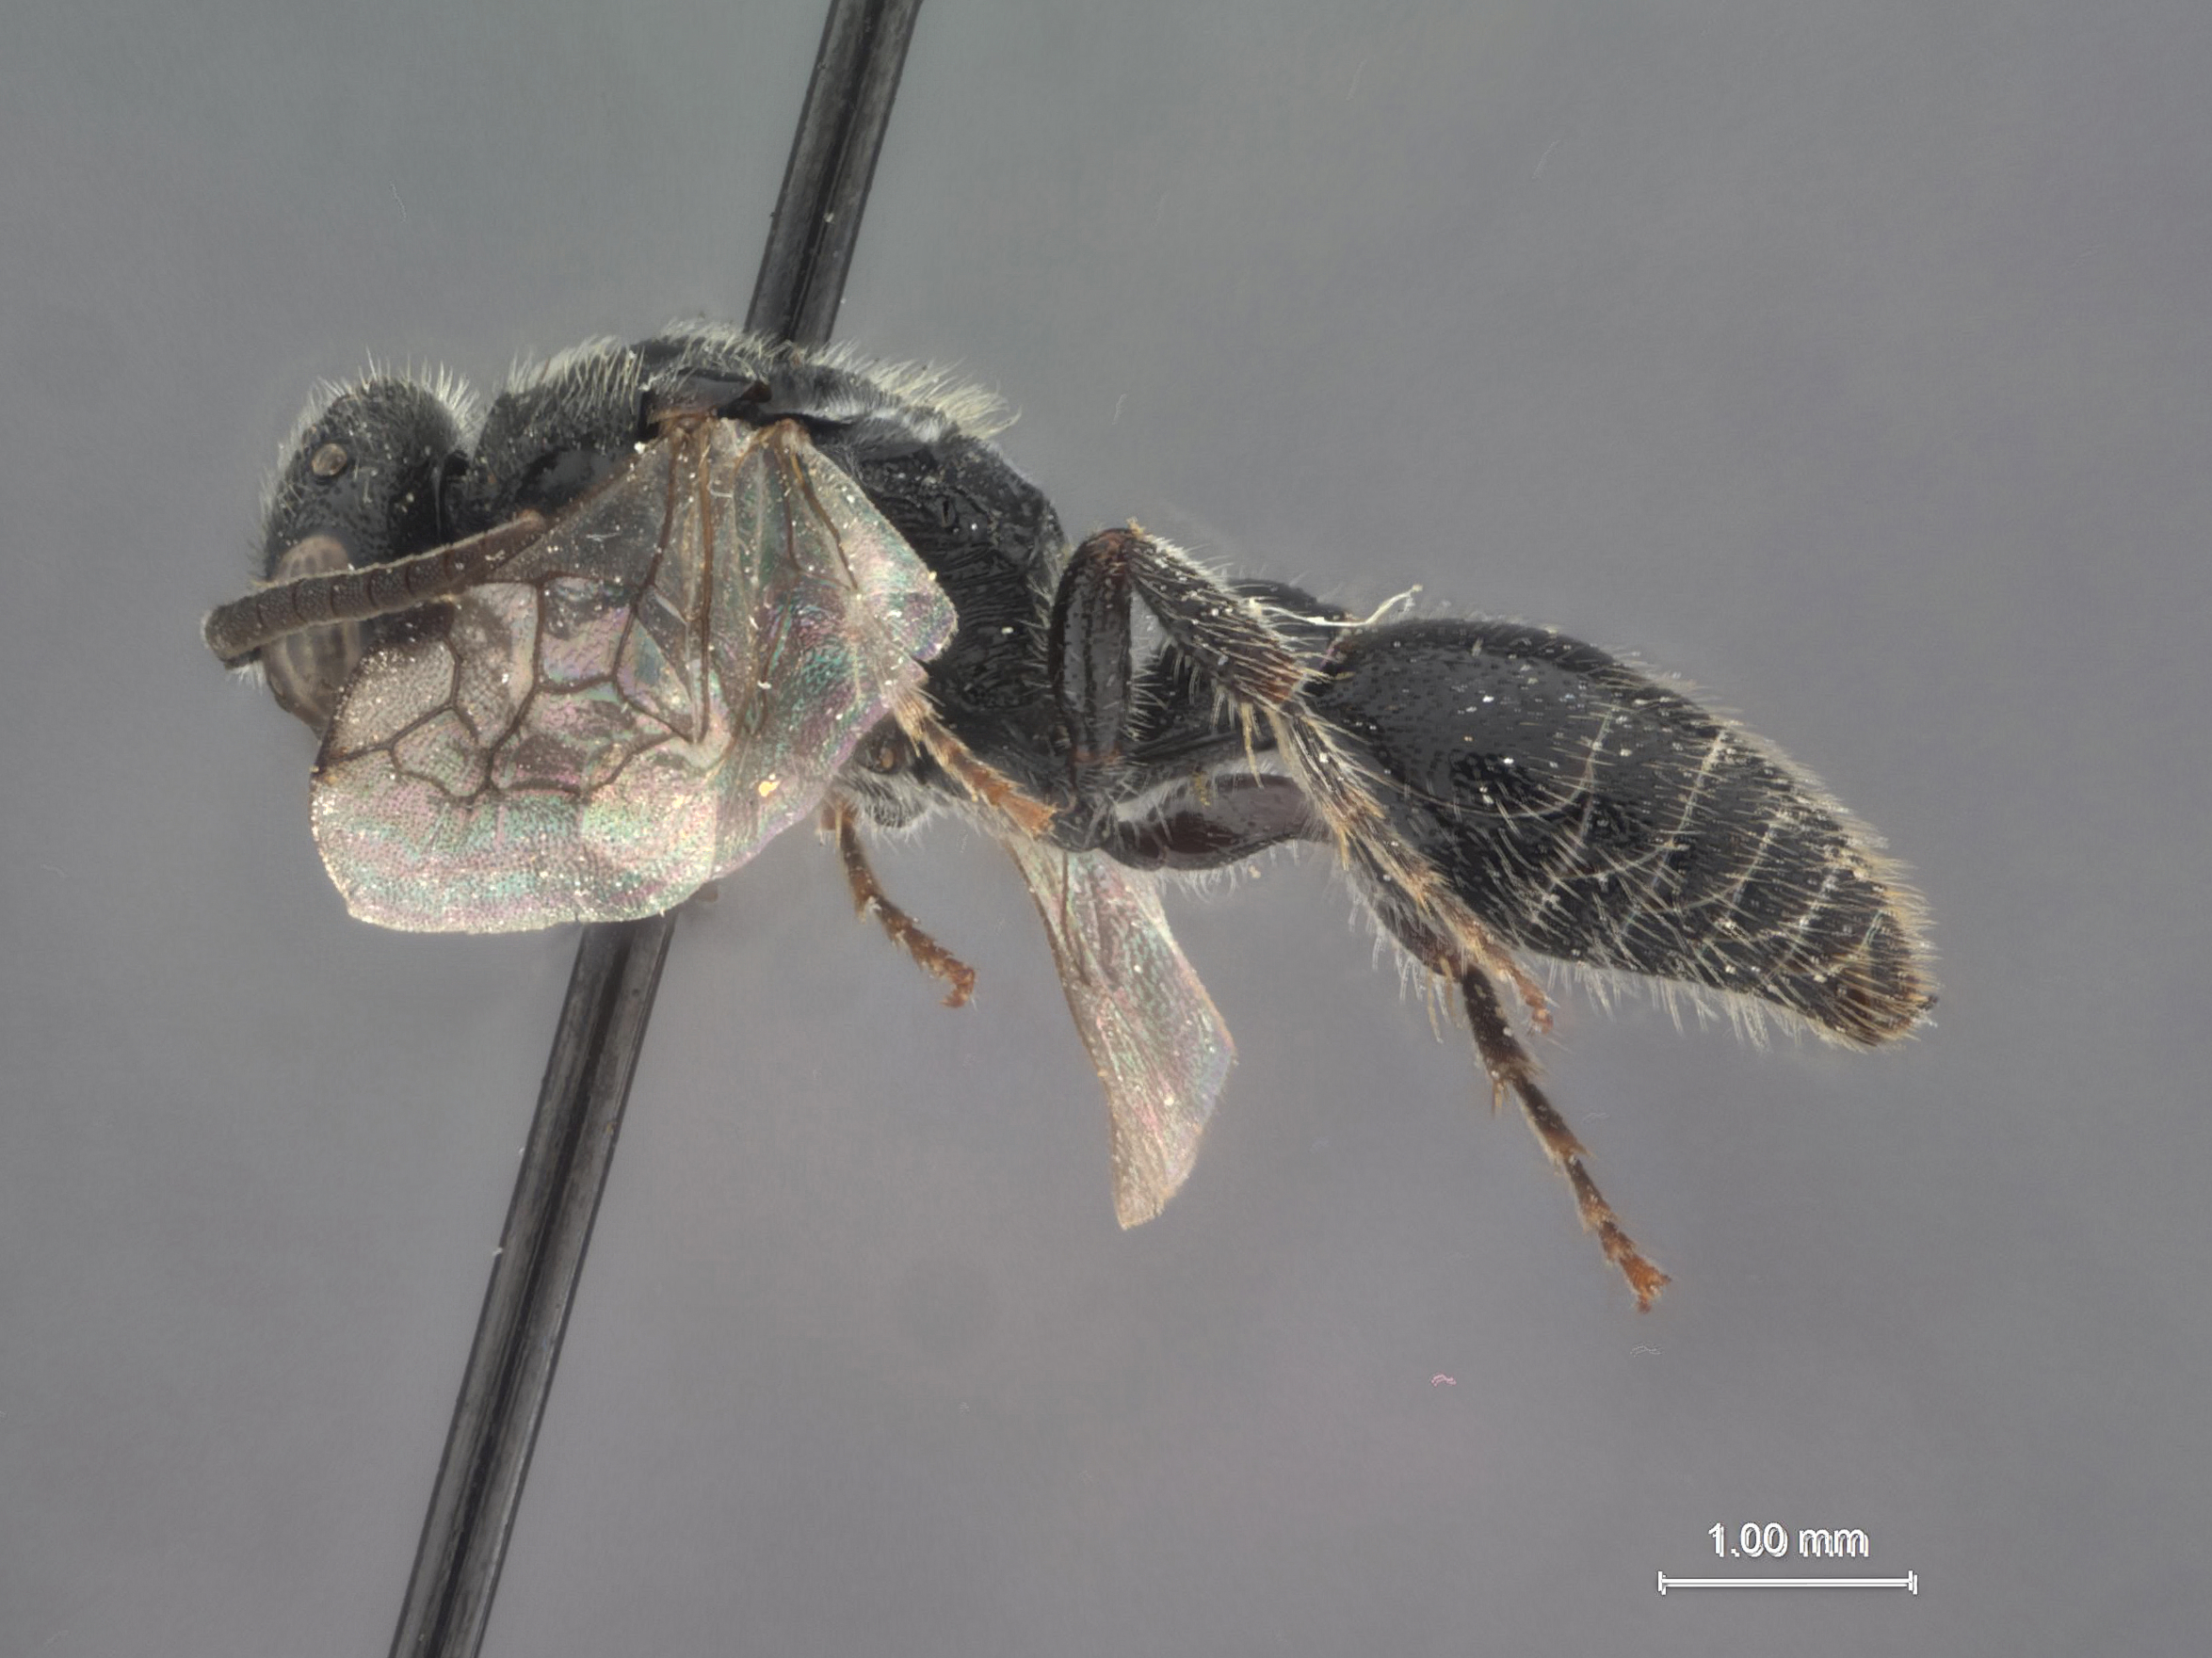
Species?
Tiphia yucatanae
